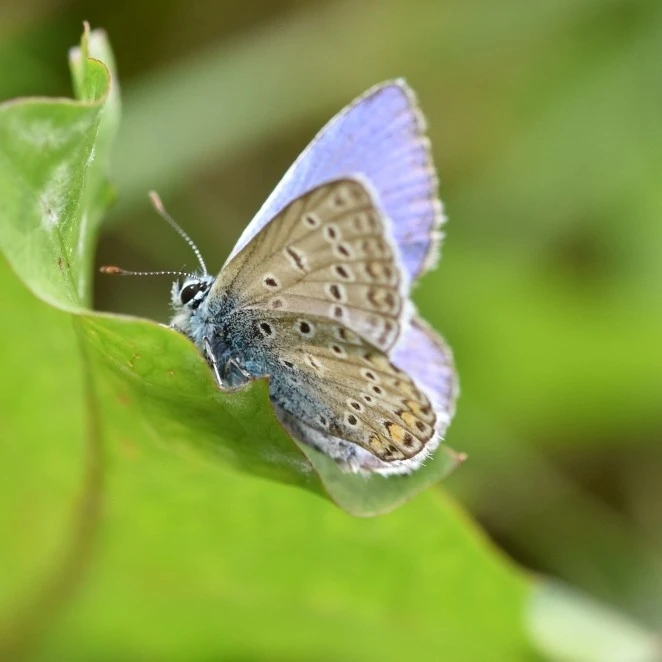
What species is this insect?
Polyommatus icarus
